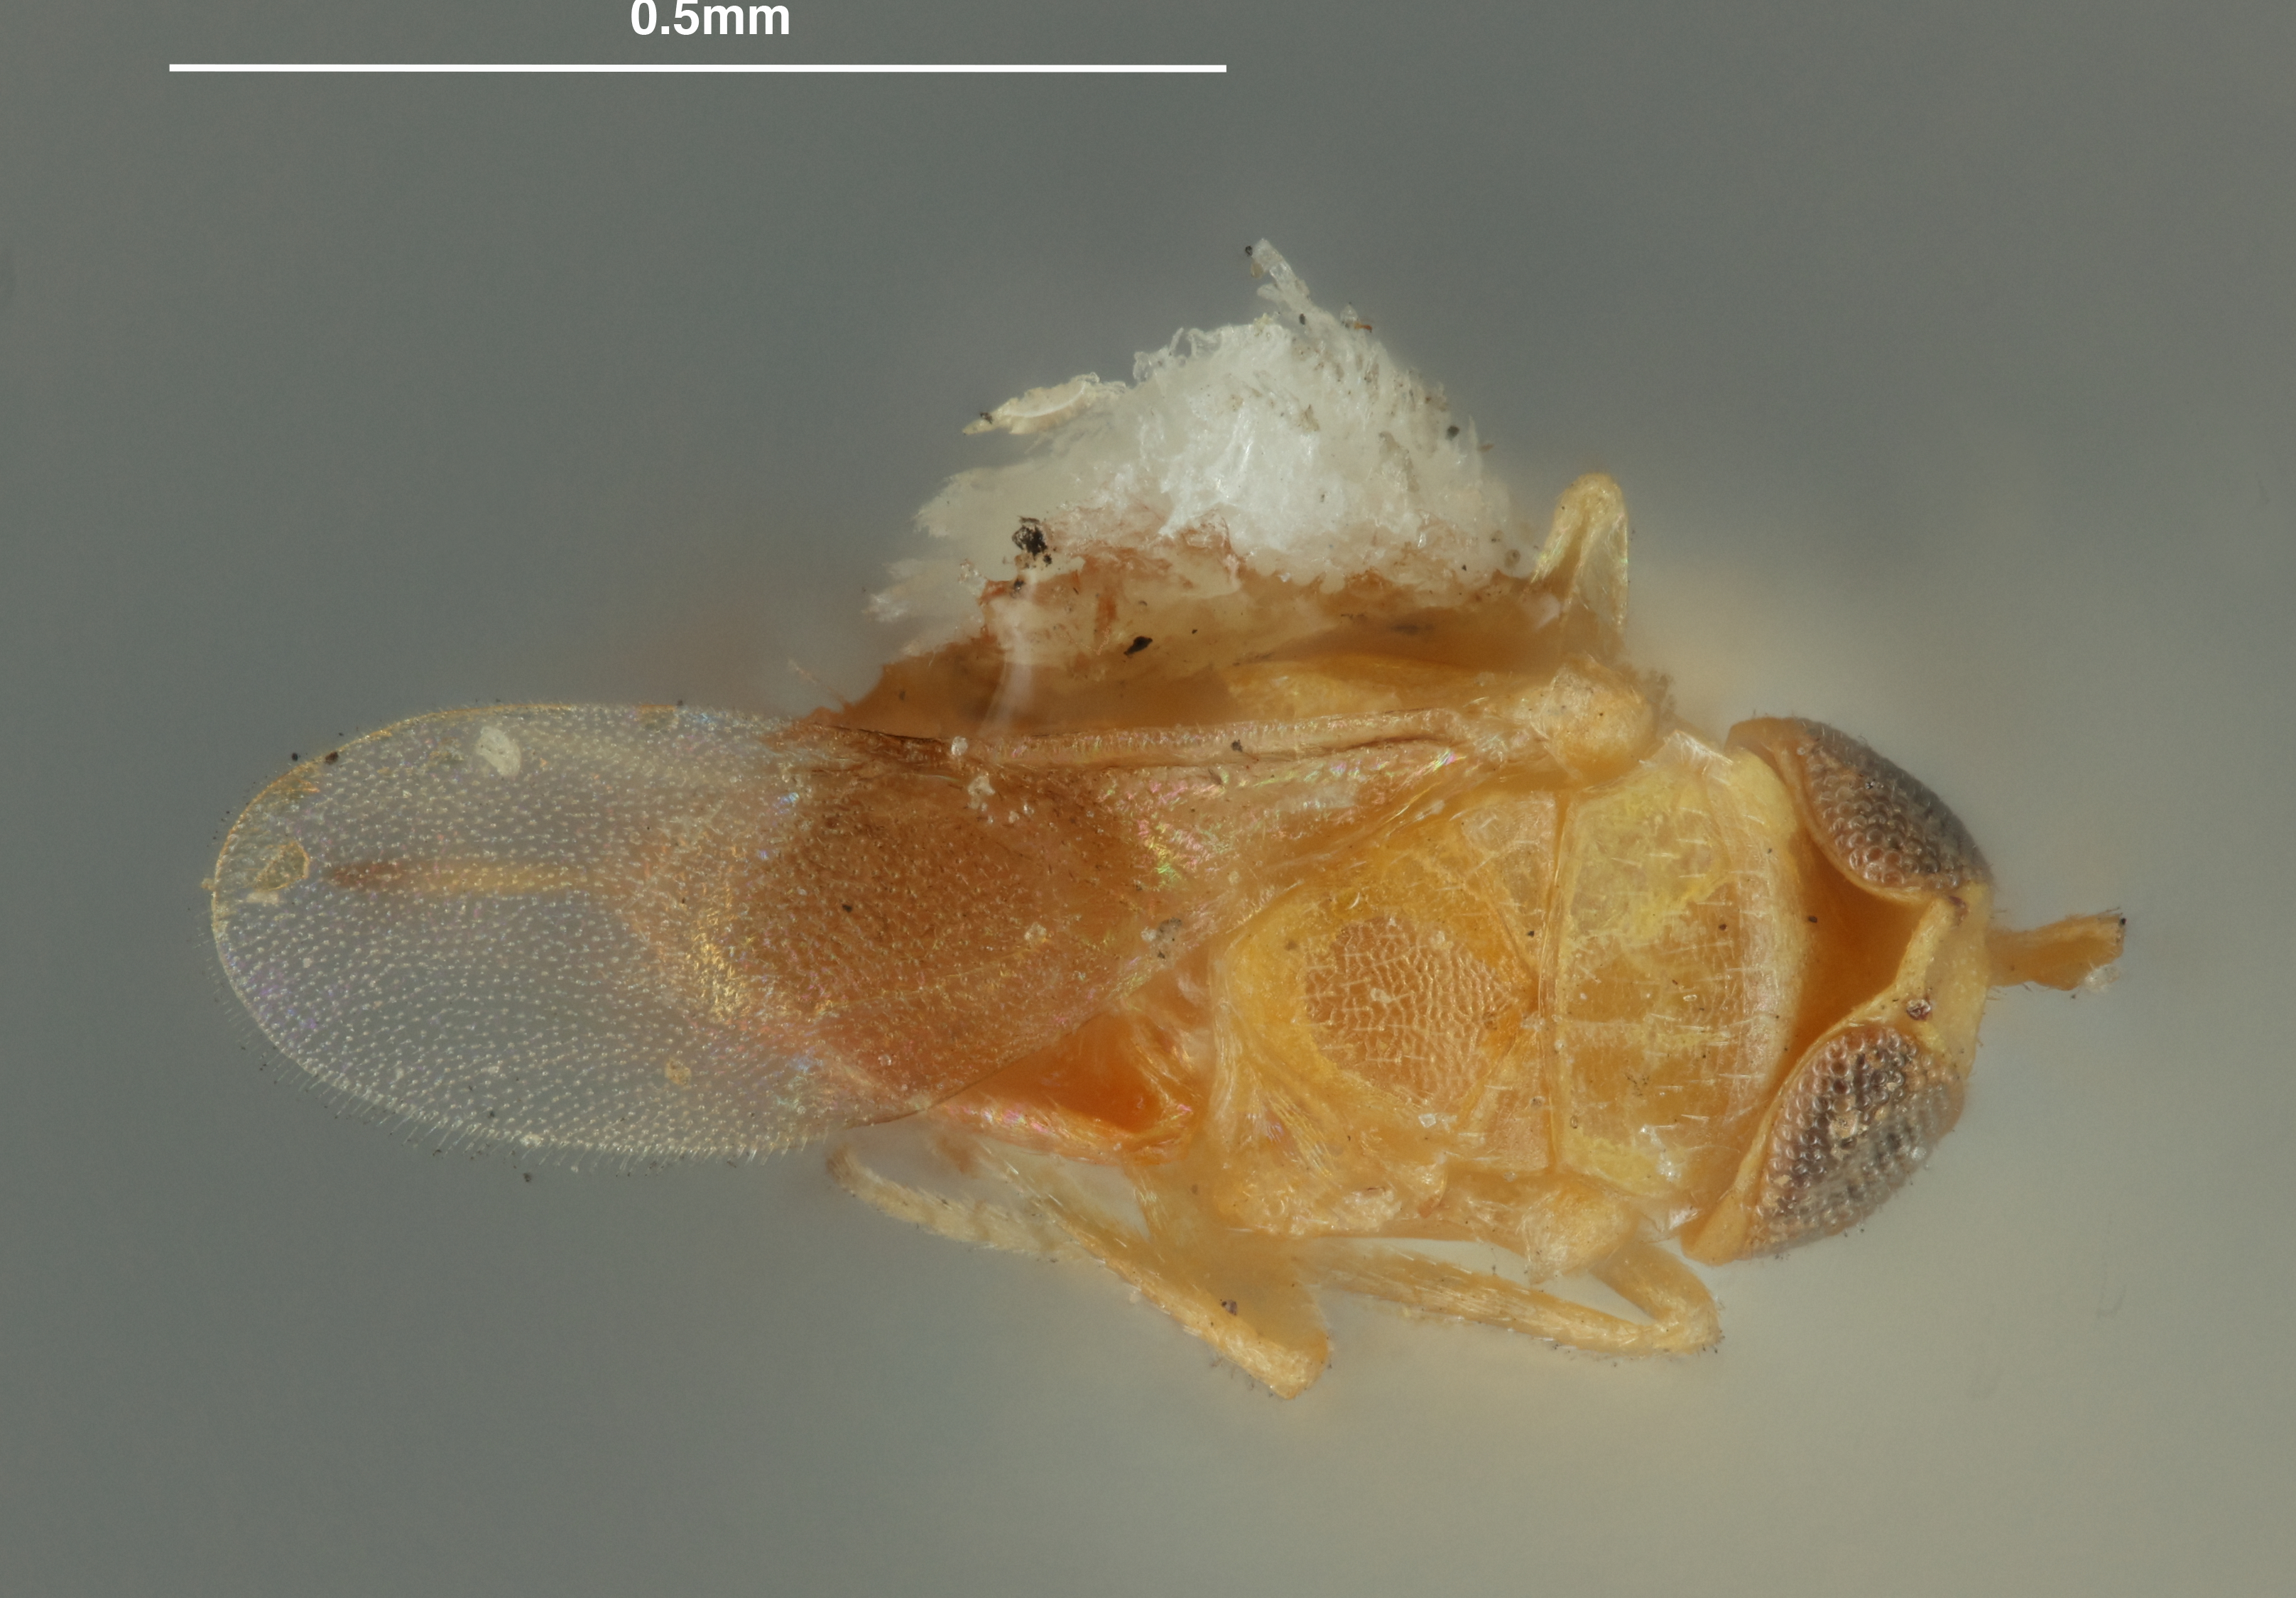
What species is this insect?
Acerophagus fasciipennis
